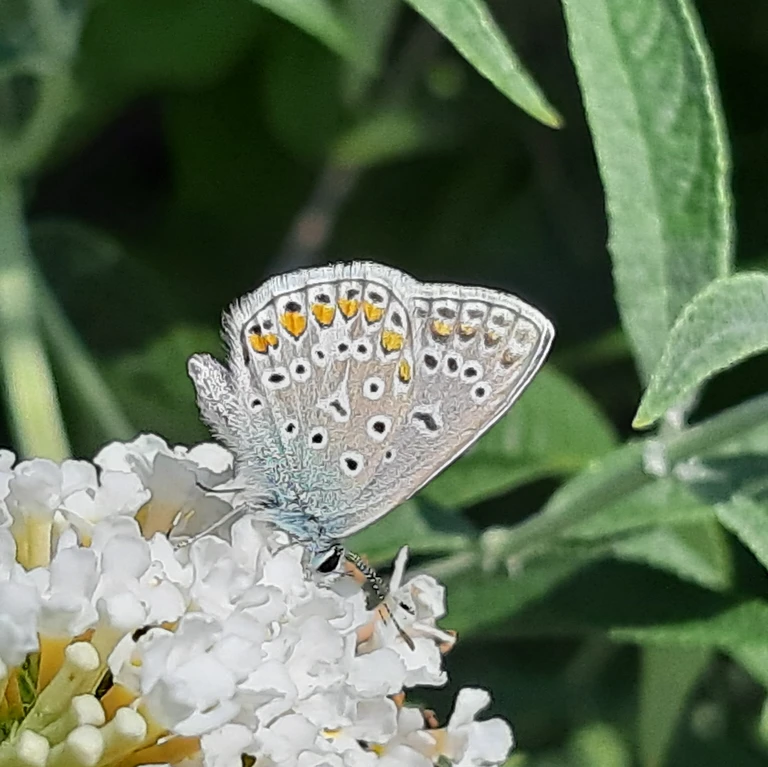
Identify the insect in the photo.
Polyommatus icarus
